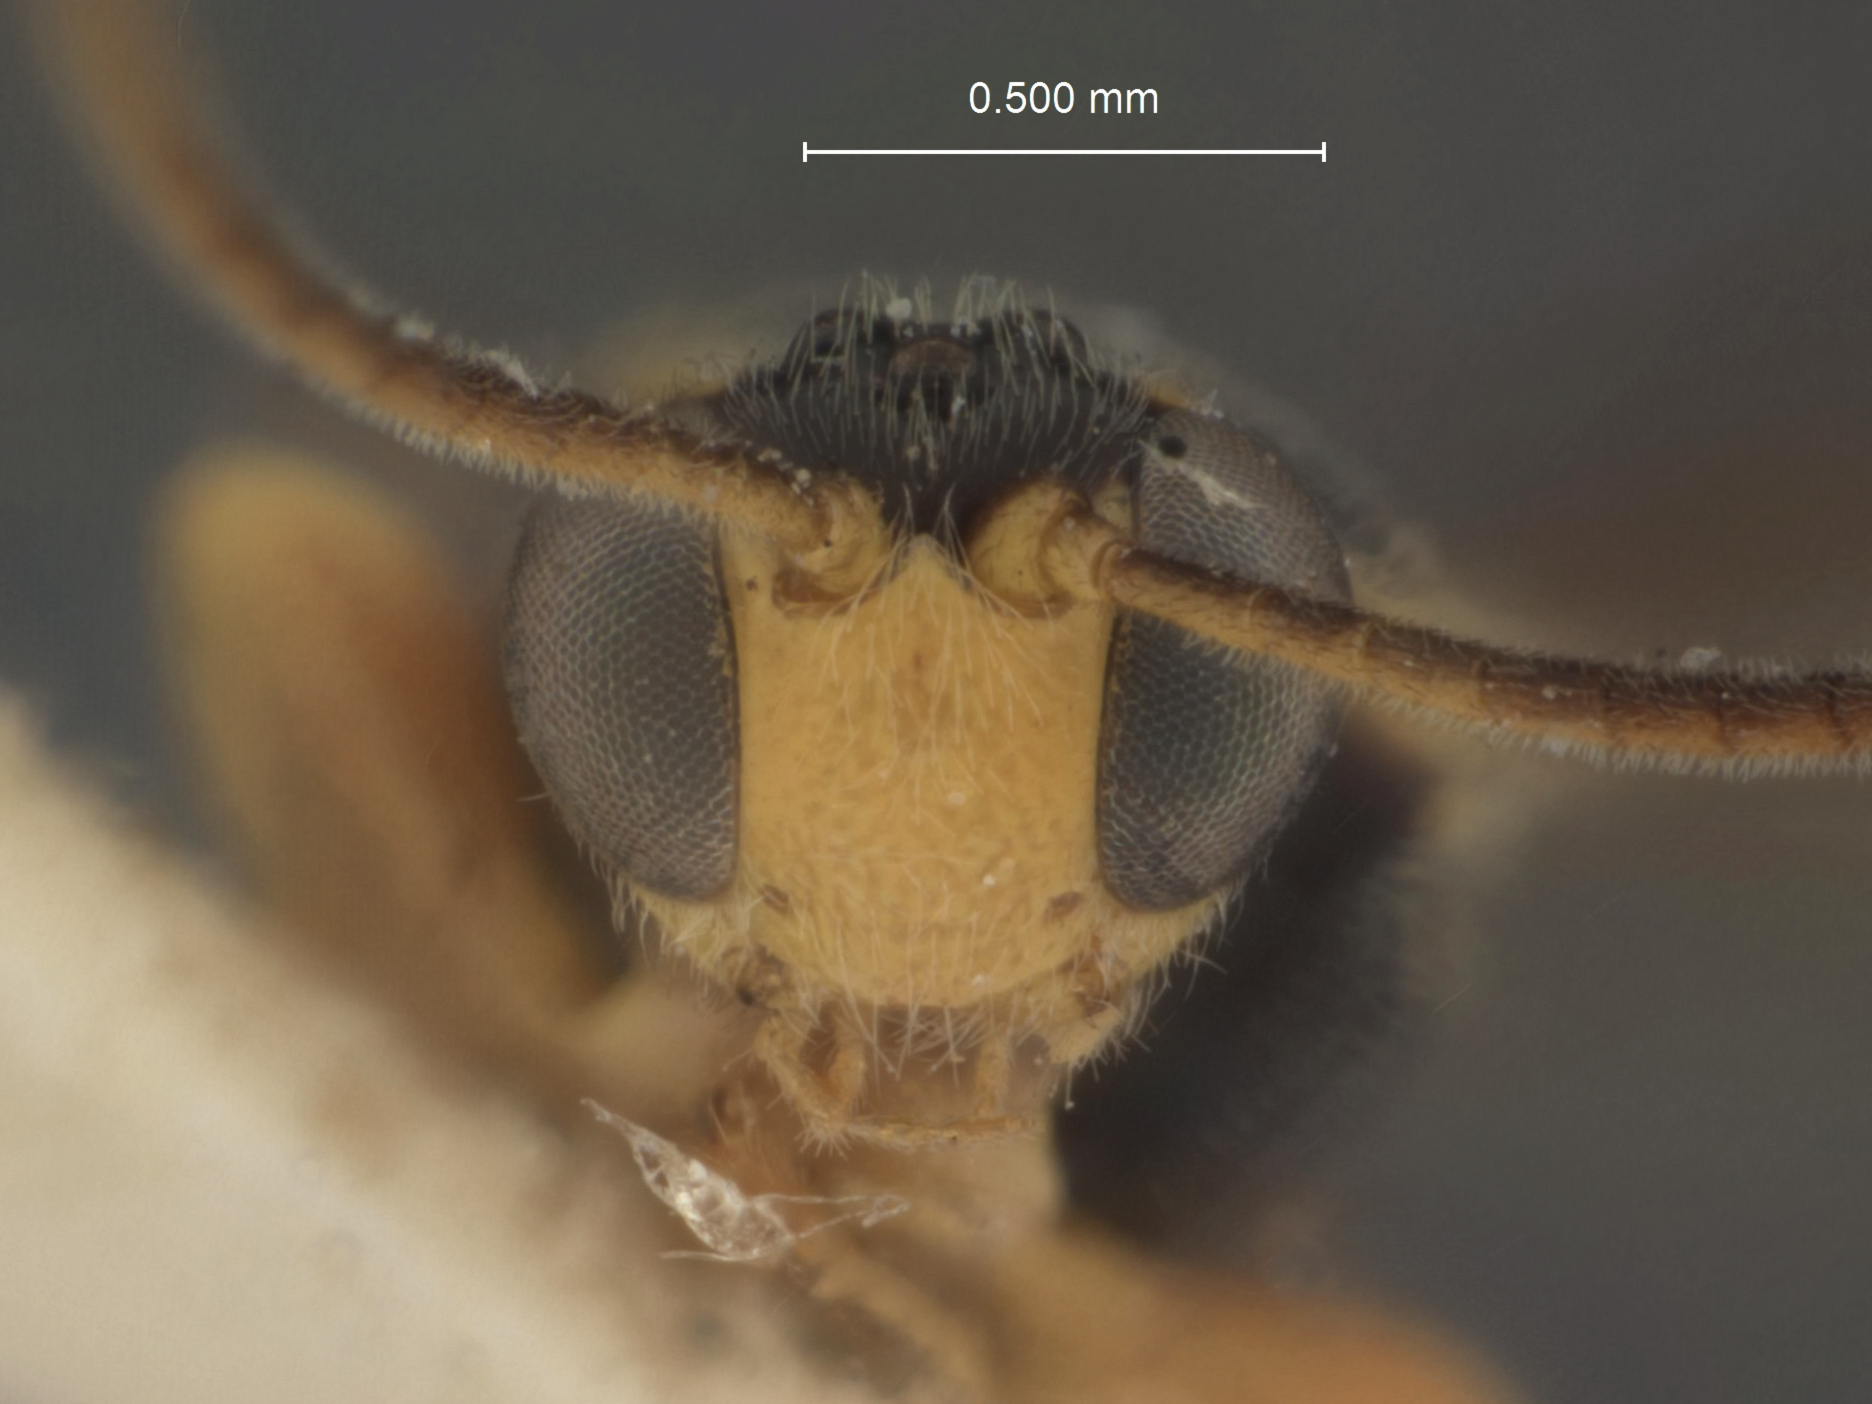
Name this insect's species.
Exochus alpinus
